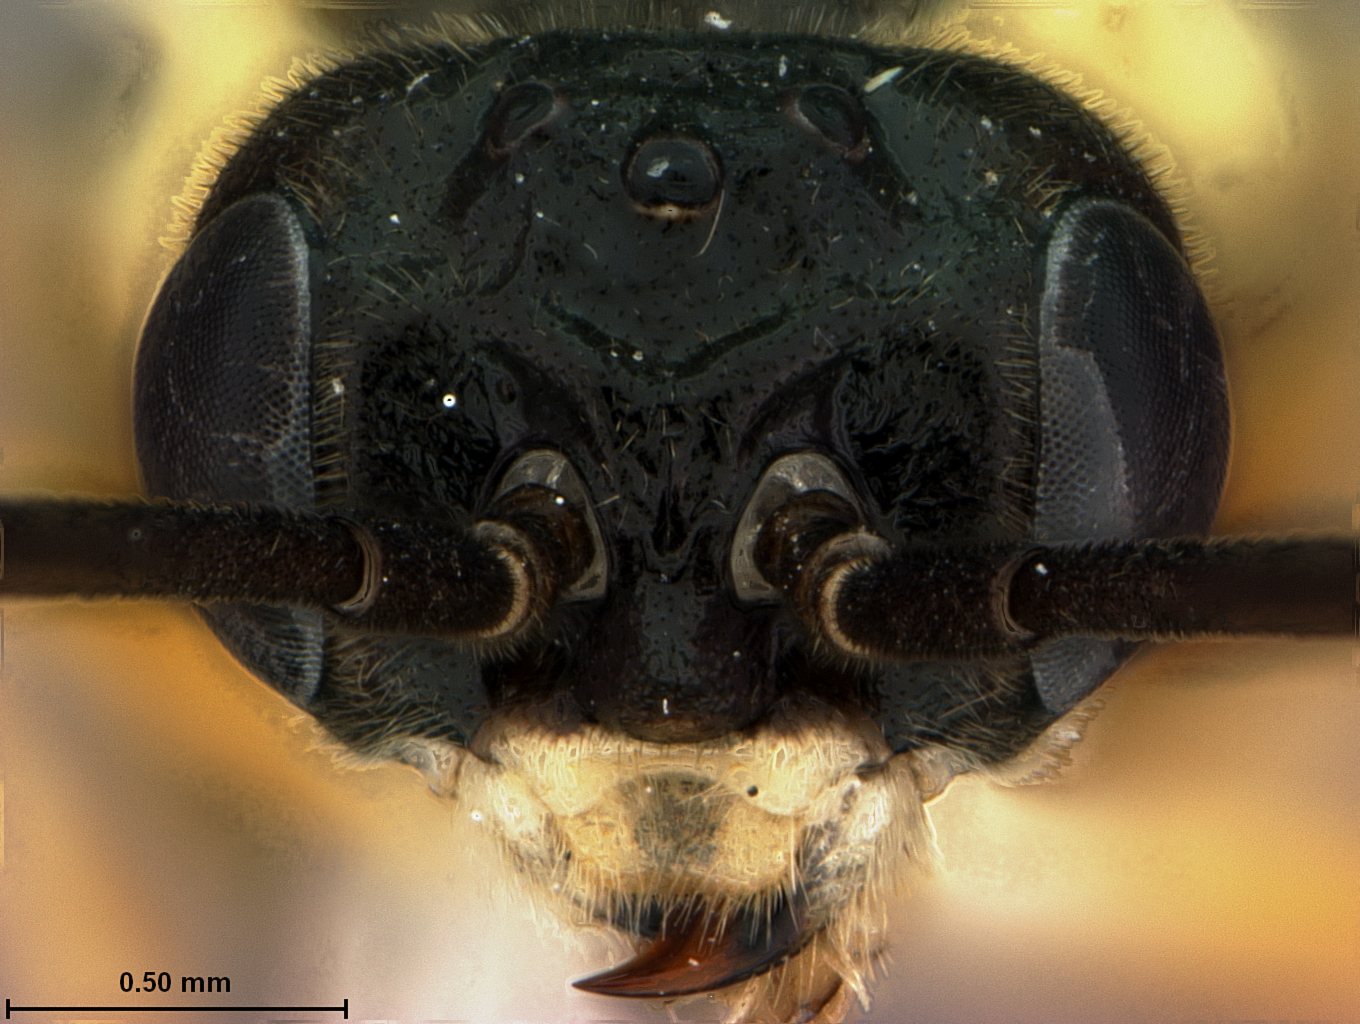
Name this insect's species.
Nematus radialis
